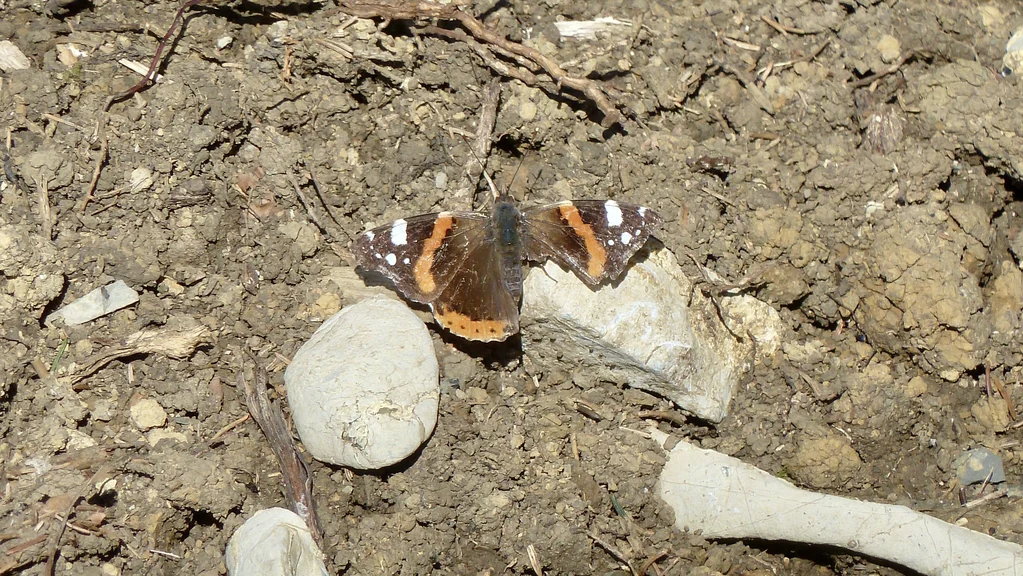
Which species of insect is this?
Vanessa atalanta
